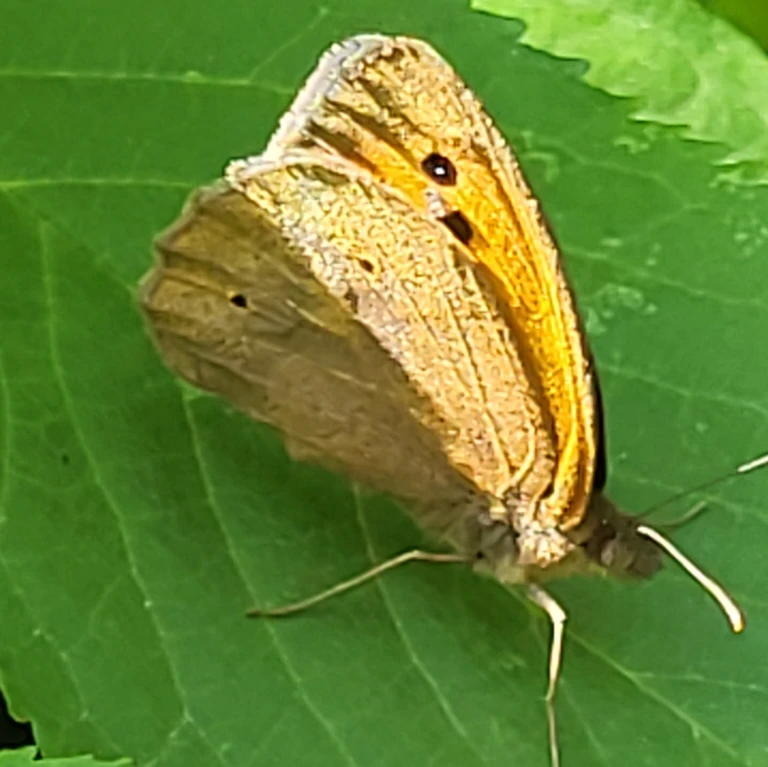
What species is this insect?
Maniola jurtina
